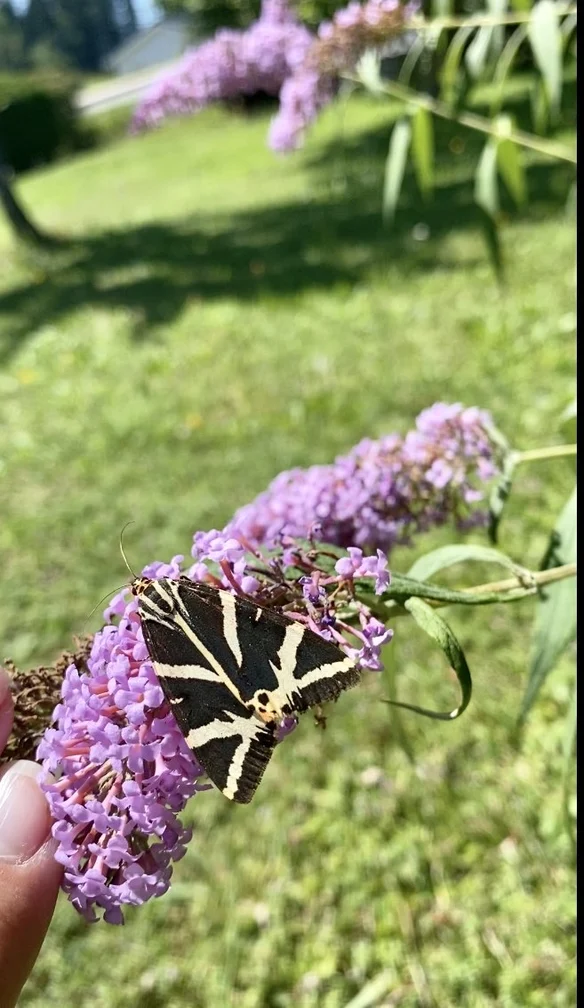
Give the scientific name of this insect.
Euplagia quadripunctaria
